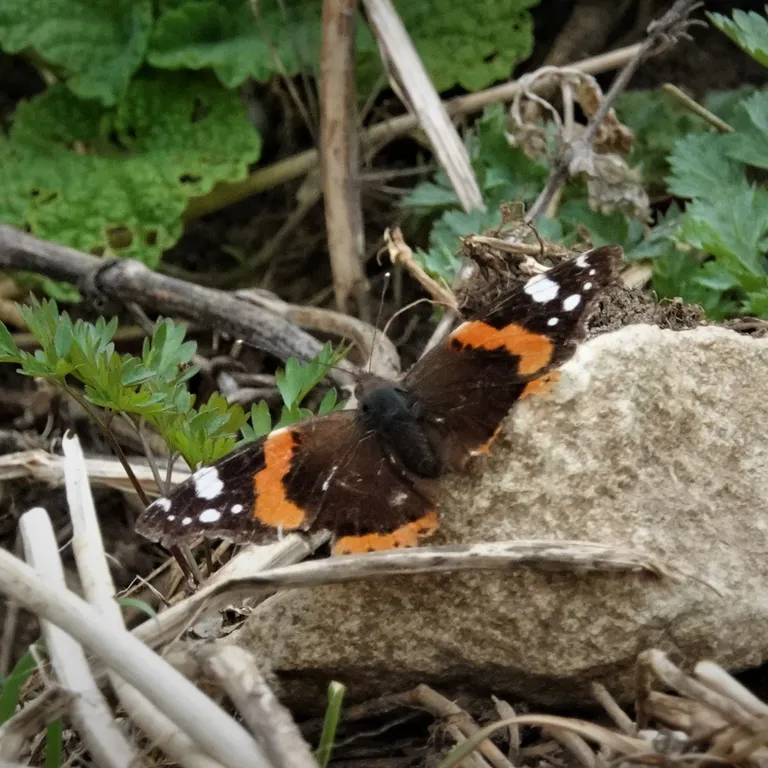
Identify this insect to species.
Vanessa atalanta
